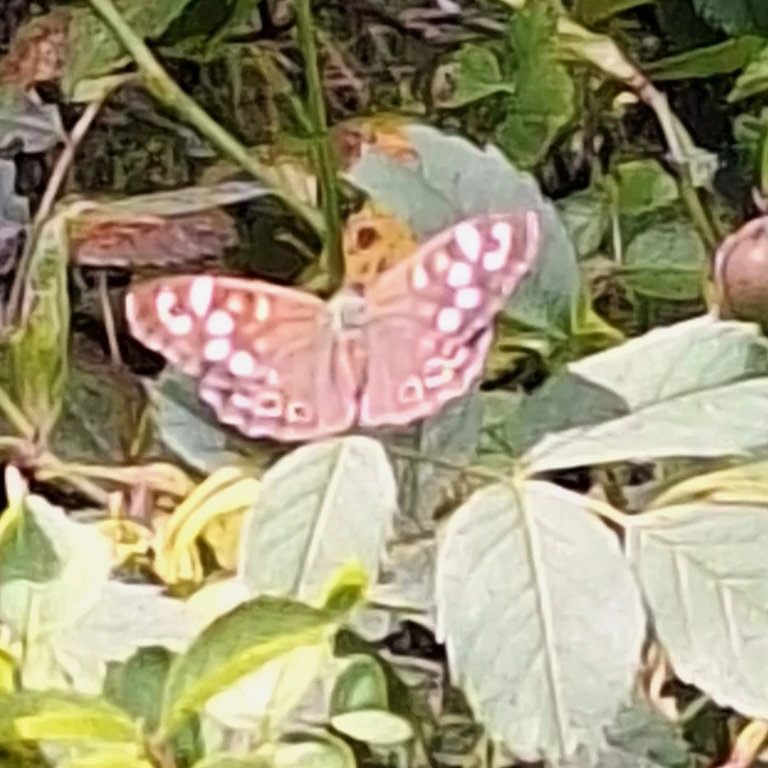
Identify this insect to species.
Pararge aegeria
